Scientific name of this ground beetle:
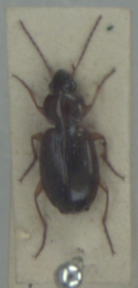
Olisthopus rotundatus
